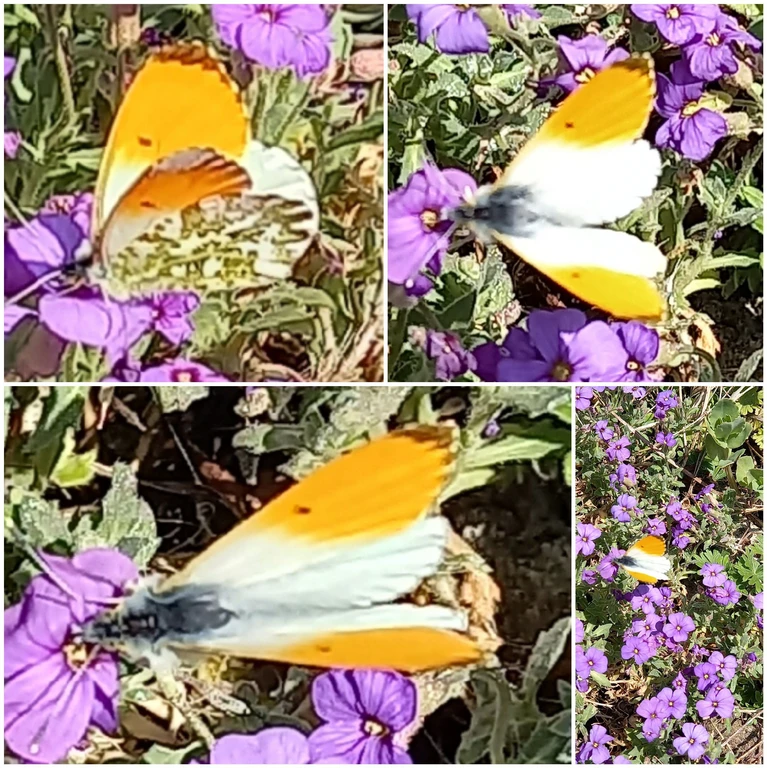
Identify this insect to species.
Anthocharis cardamines
